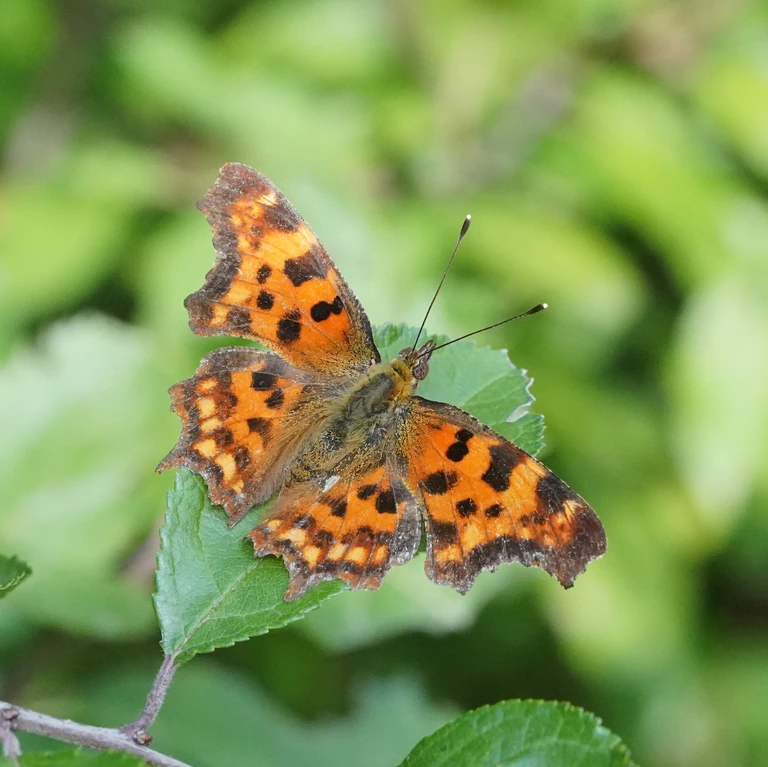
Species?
Polygonia c-album
